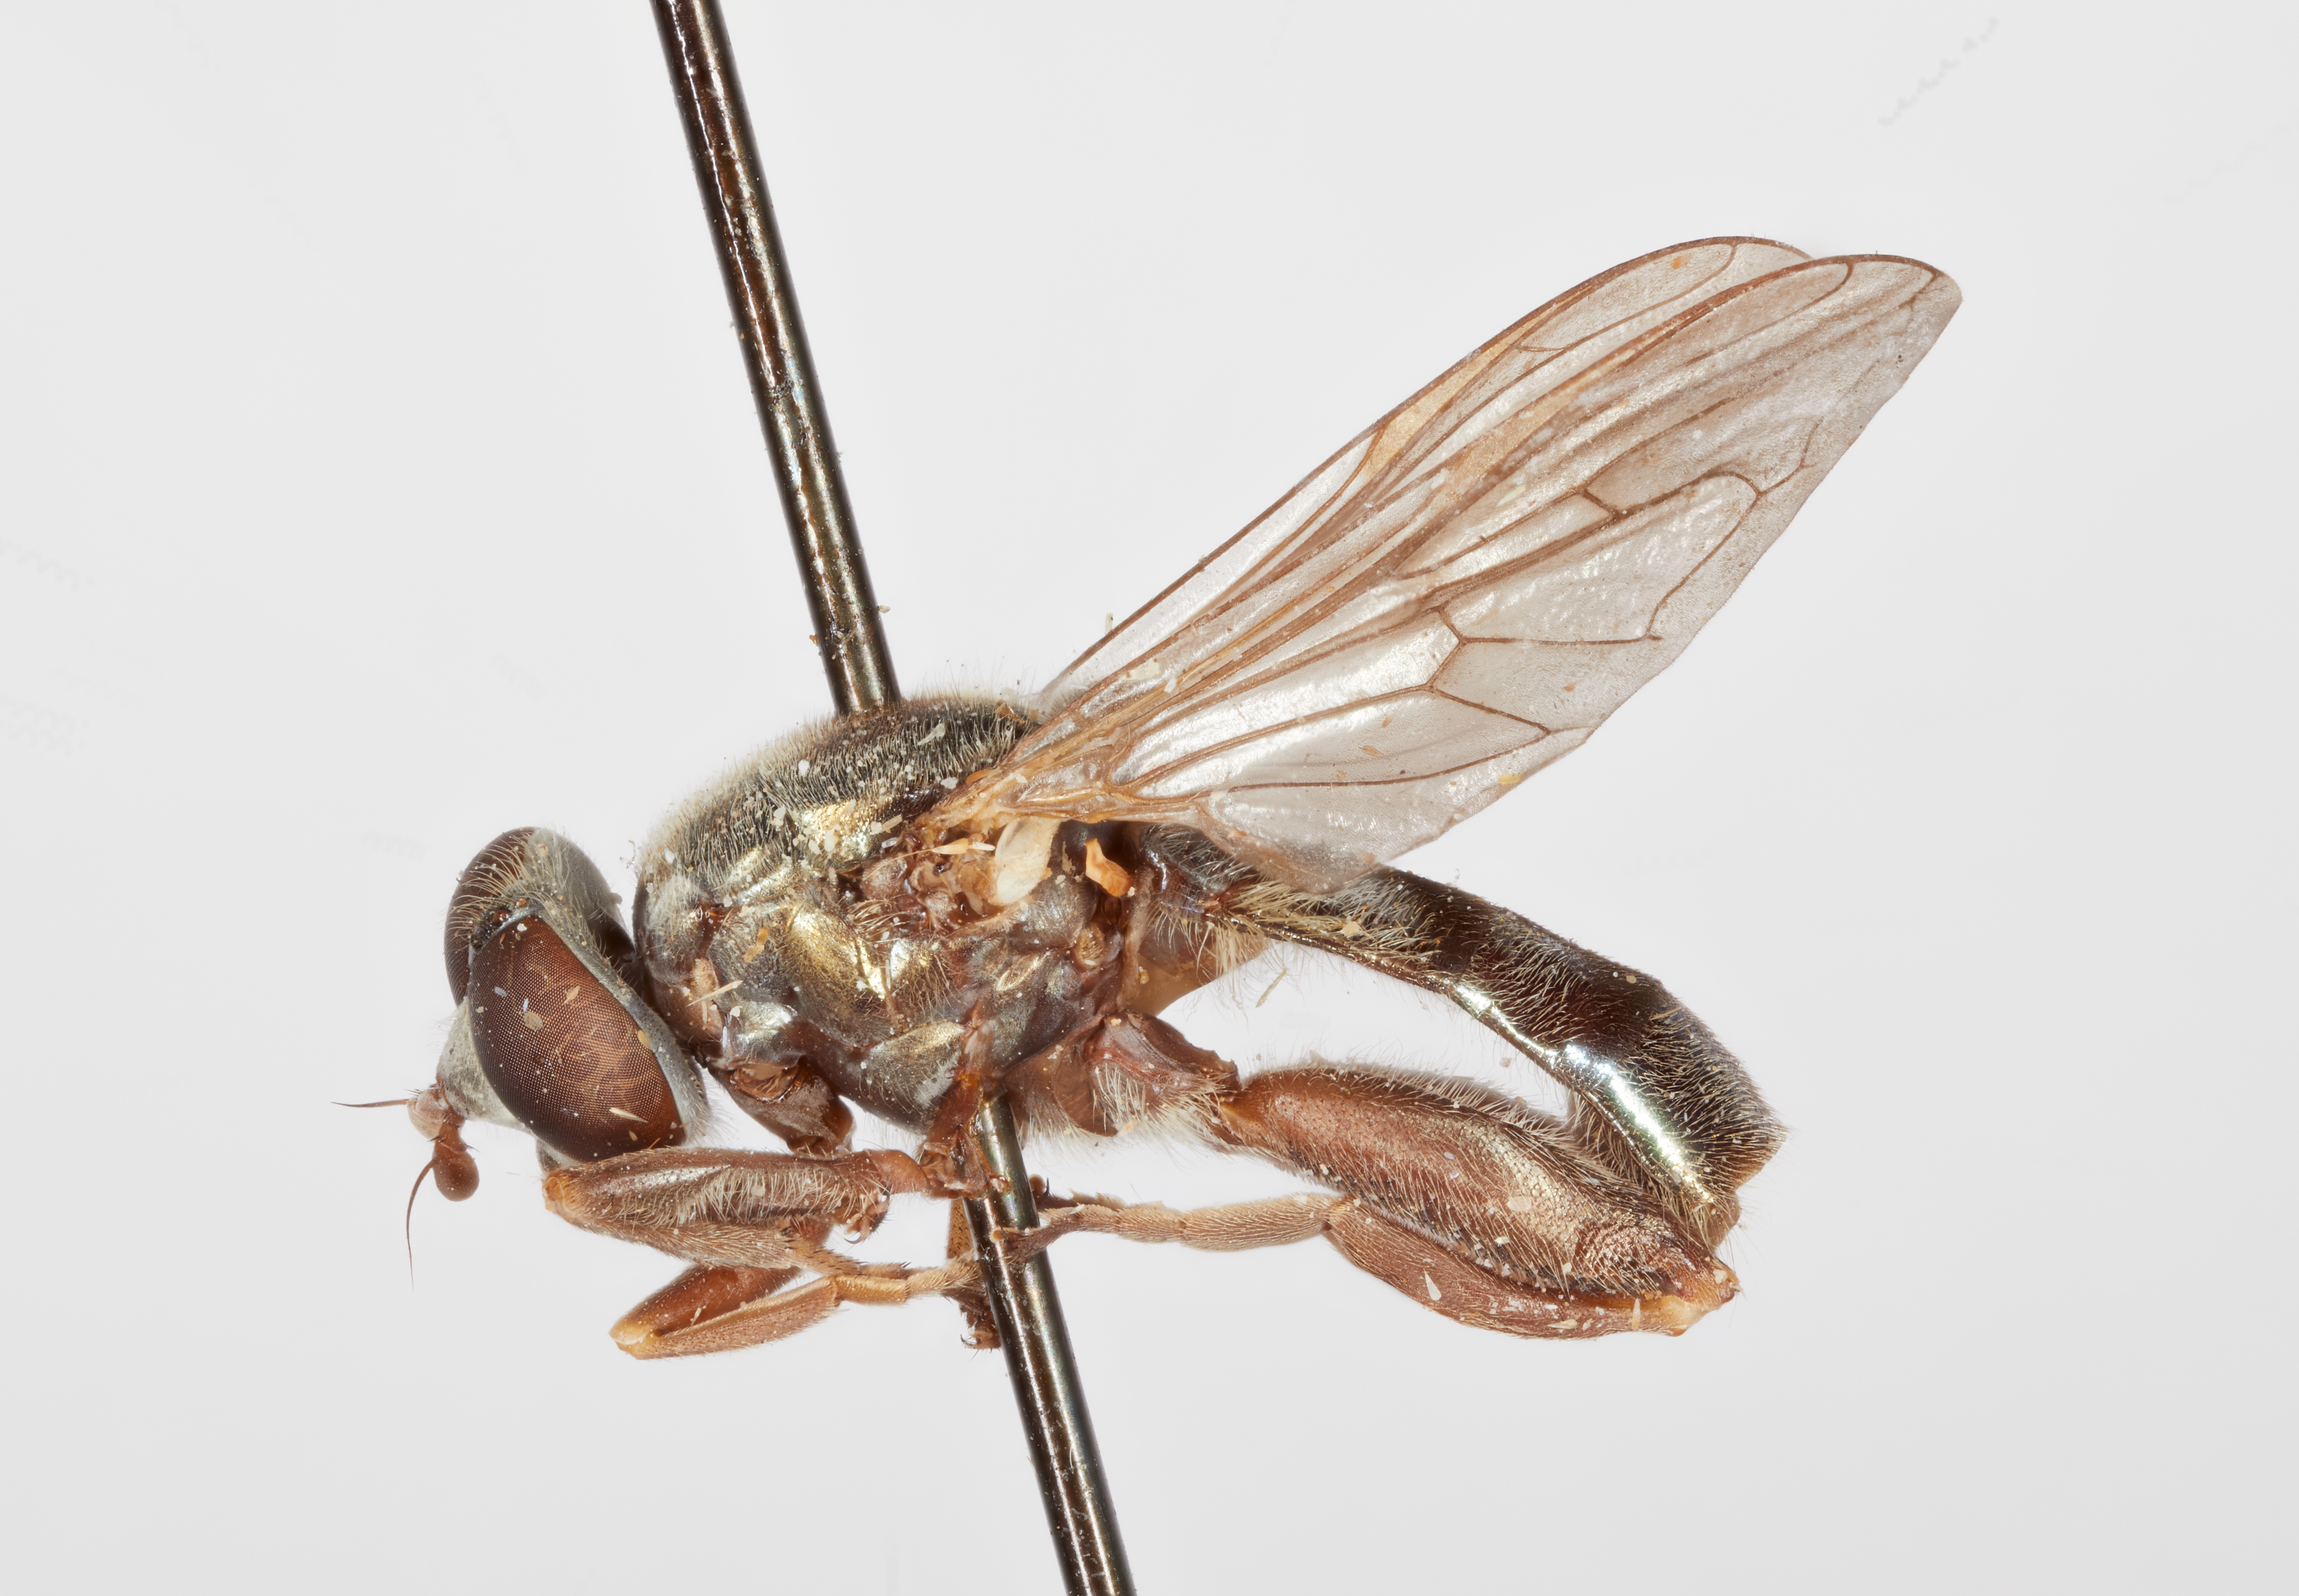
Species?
Xylotomima dubia
